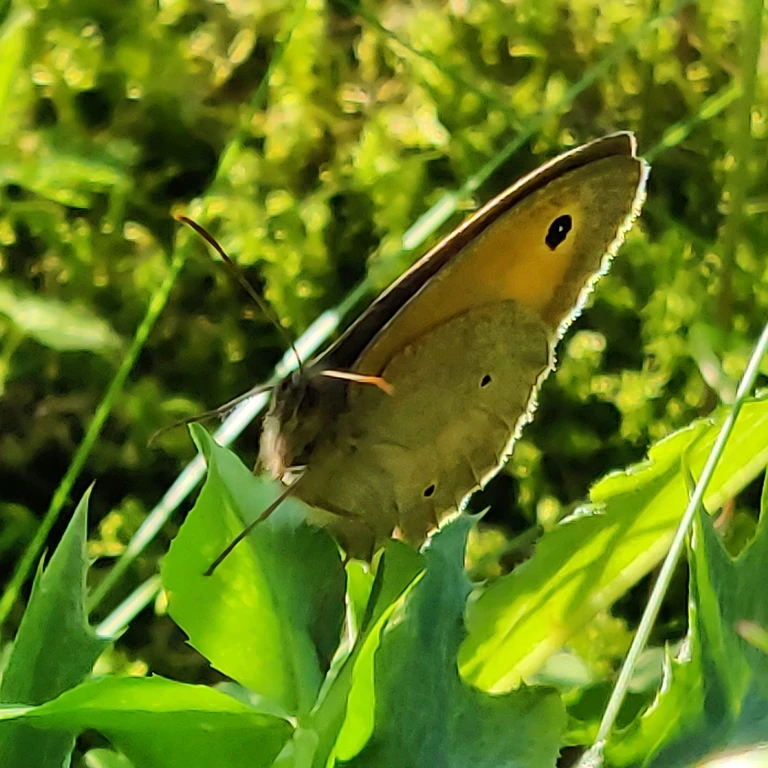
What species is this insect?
Maniola jurtina
